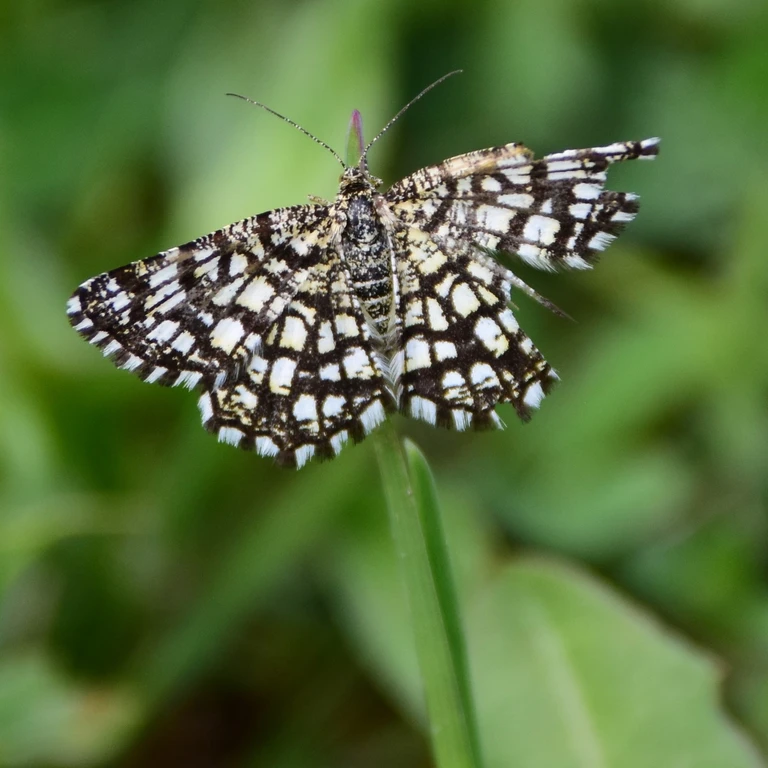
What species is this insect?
Chiasmia clathrata
